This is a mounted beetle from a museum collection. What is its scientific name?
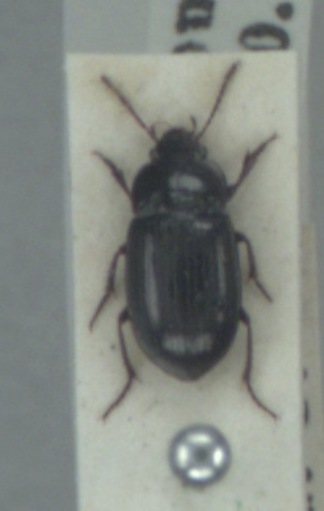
Amara infima
